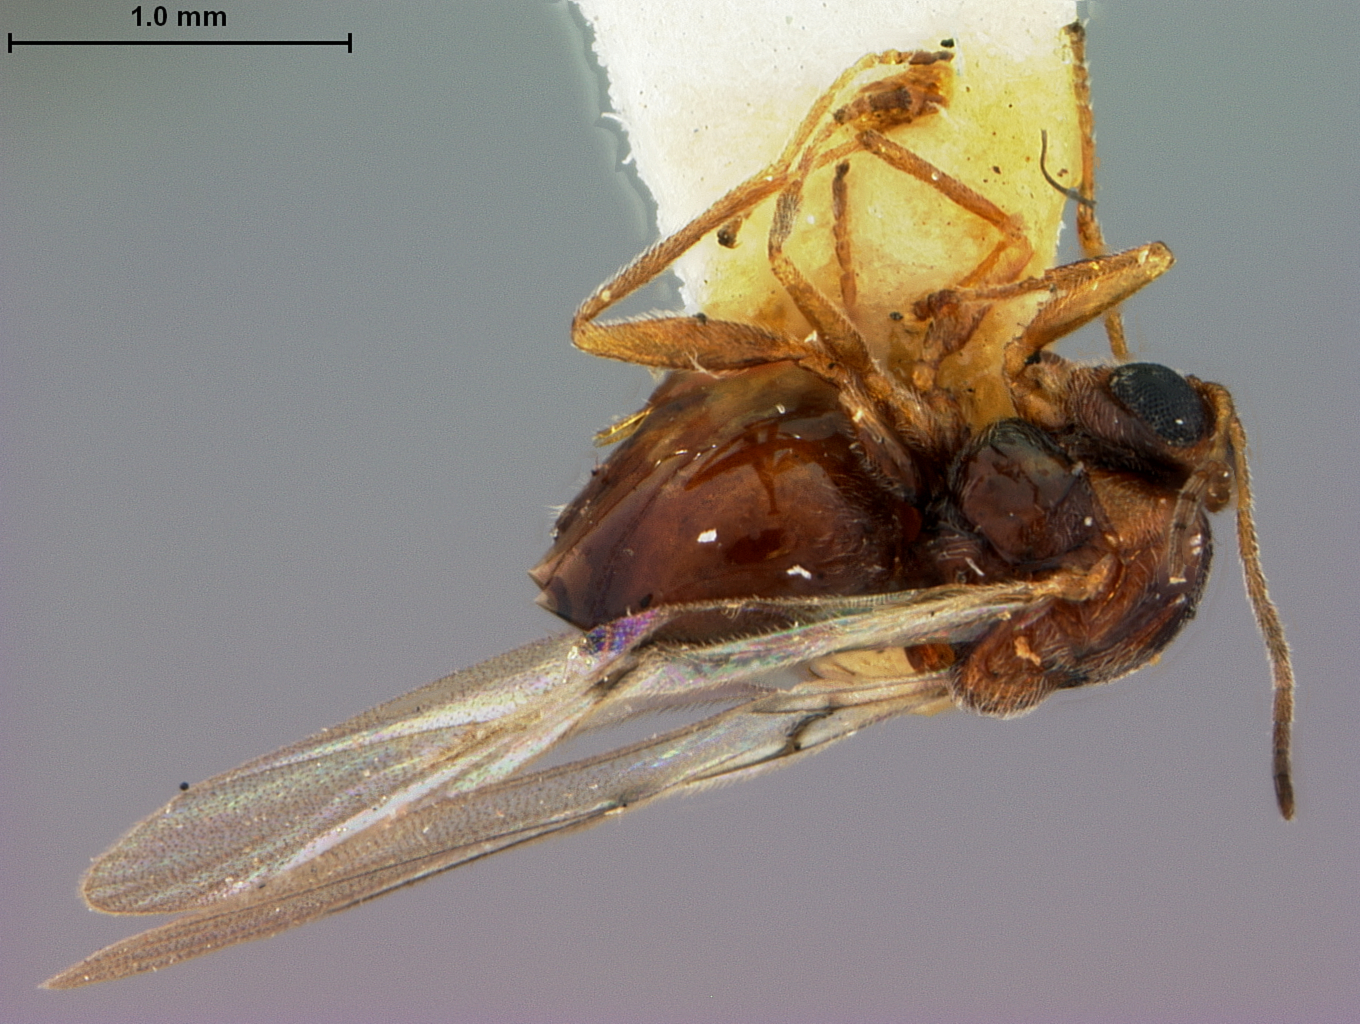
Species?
Diplolepis sulfurea
